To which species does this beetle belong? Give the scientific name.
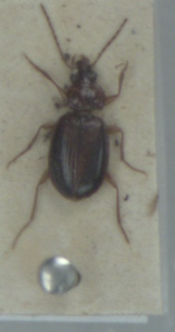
Ocys harpaloides
